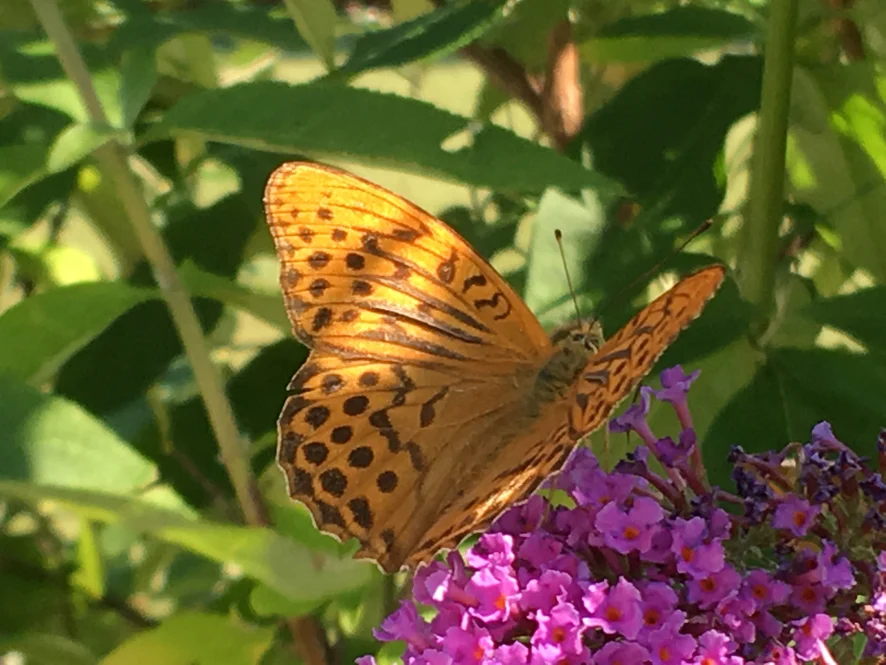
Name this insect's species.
Argynnis paphia
